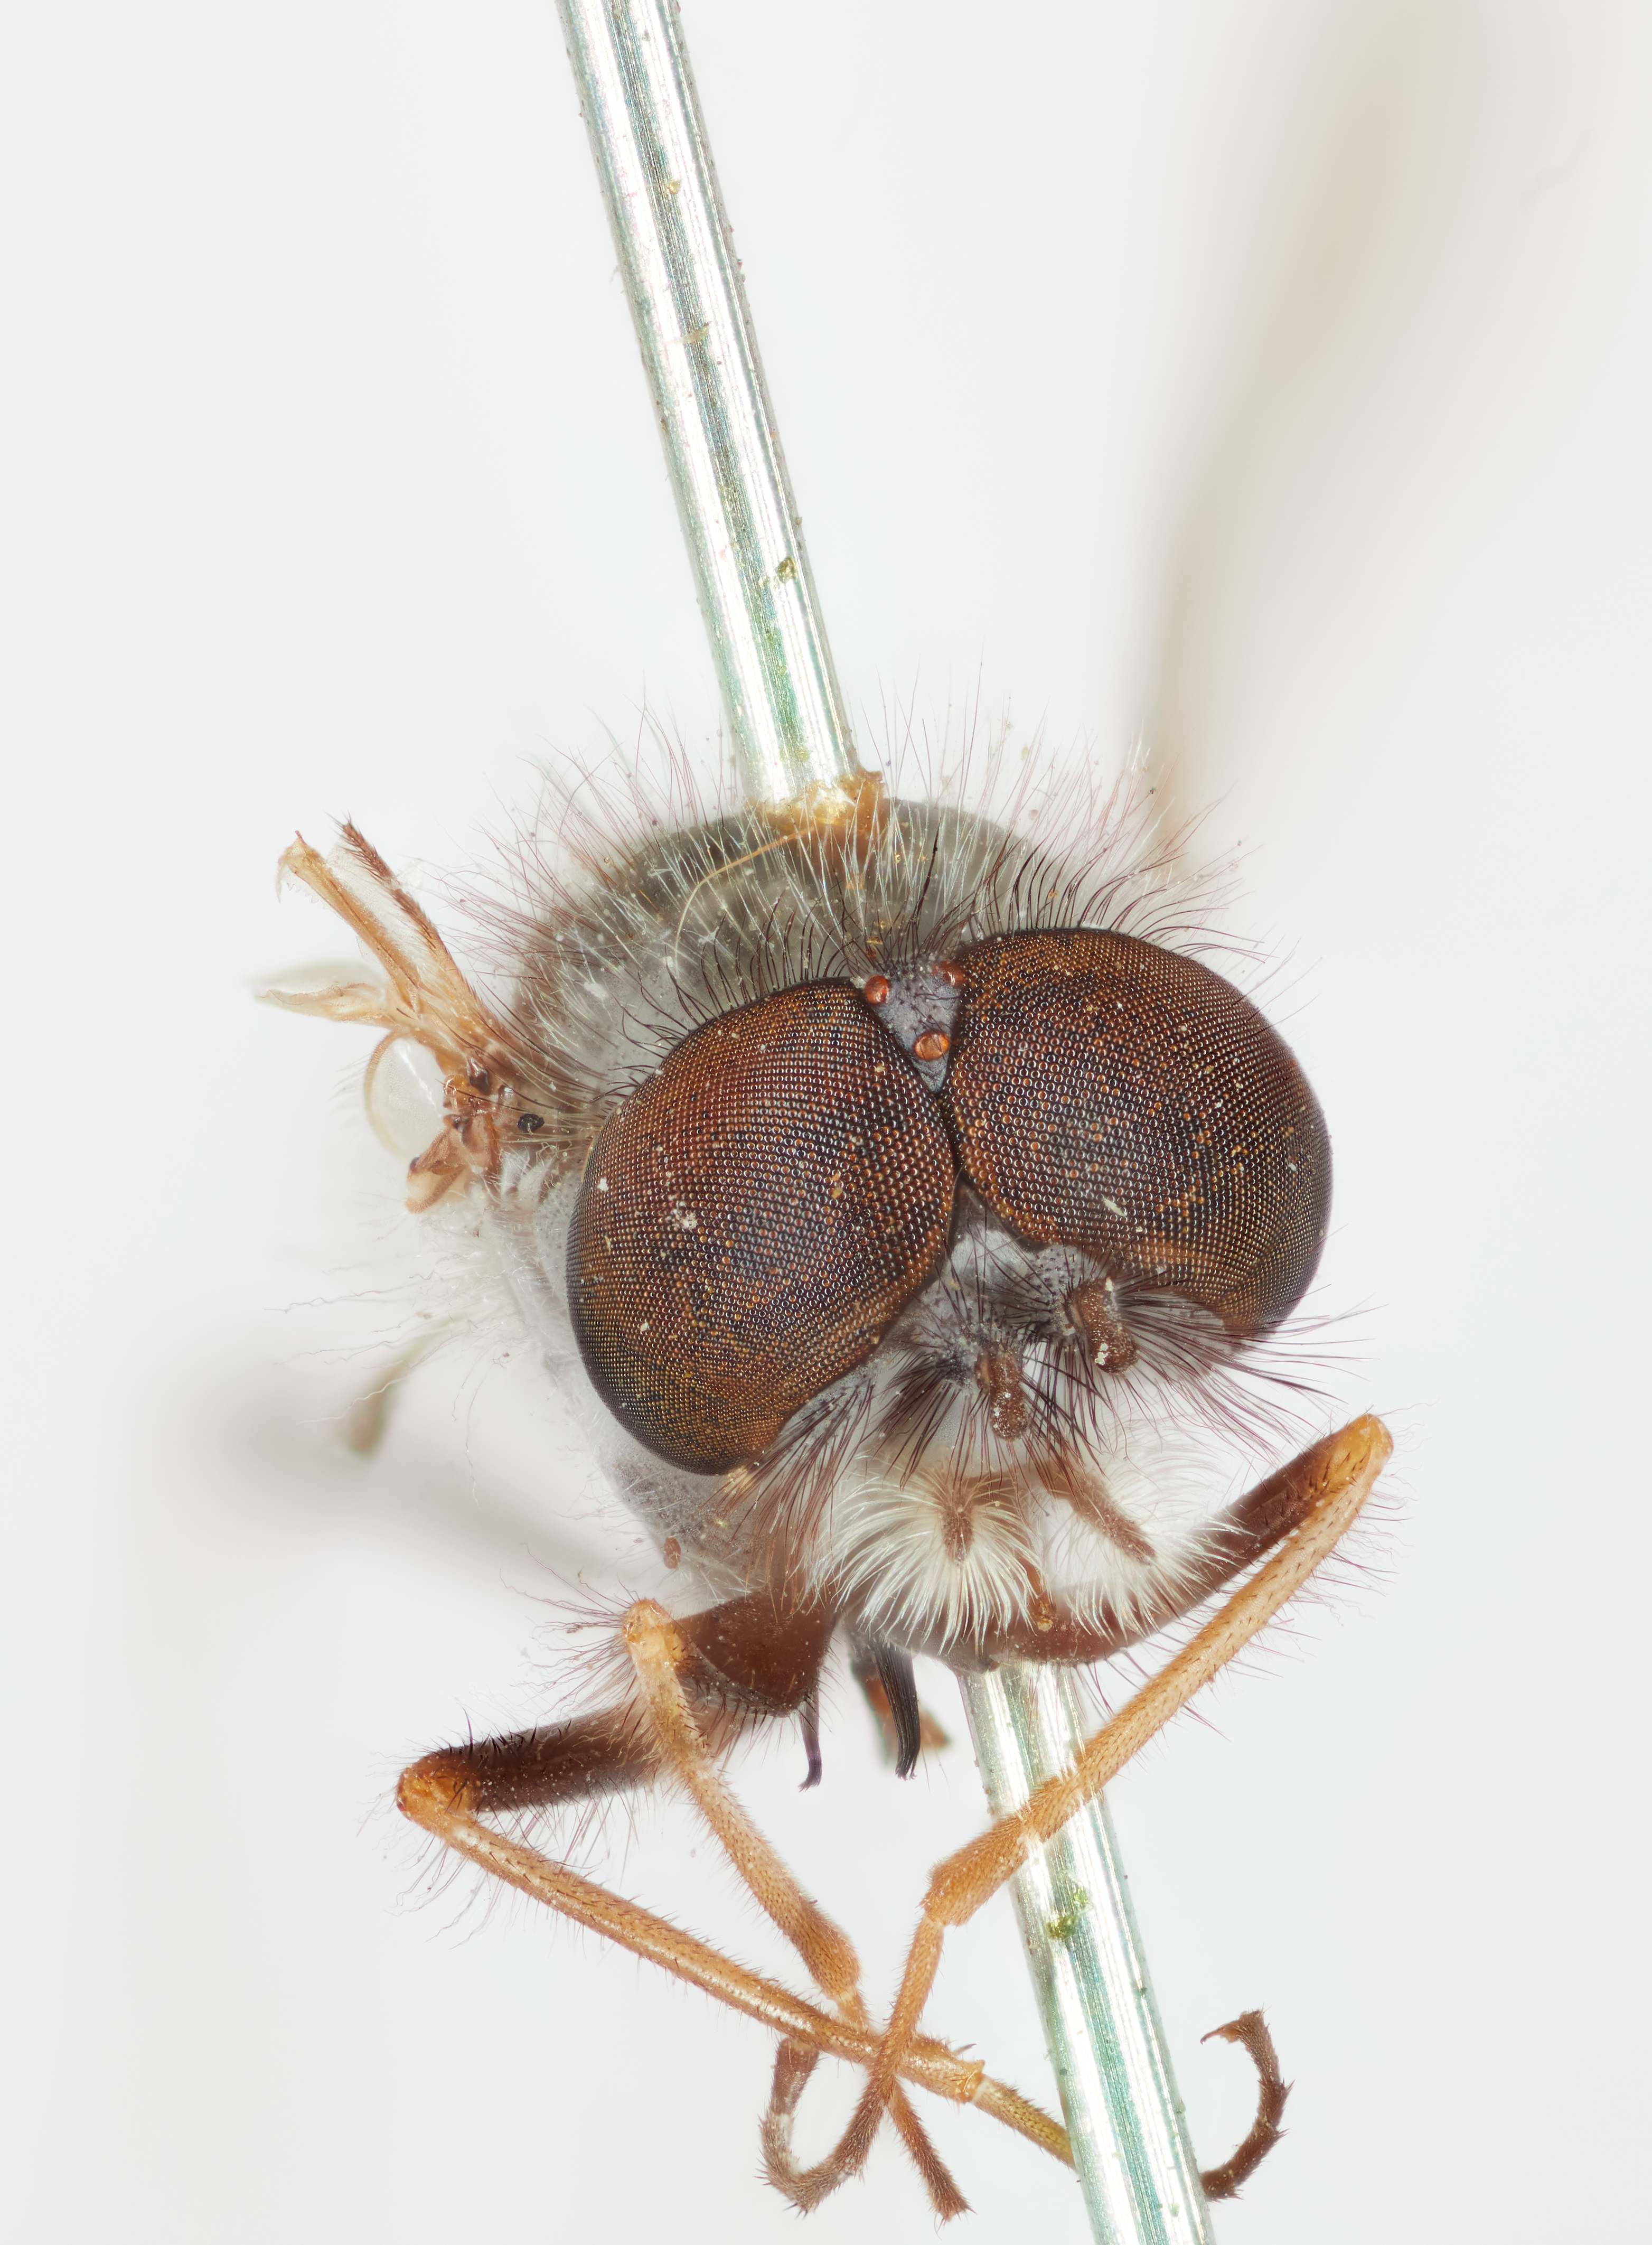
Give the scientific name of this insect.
Symphoromyia johnsoni
